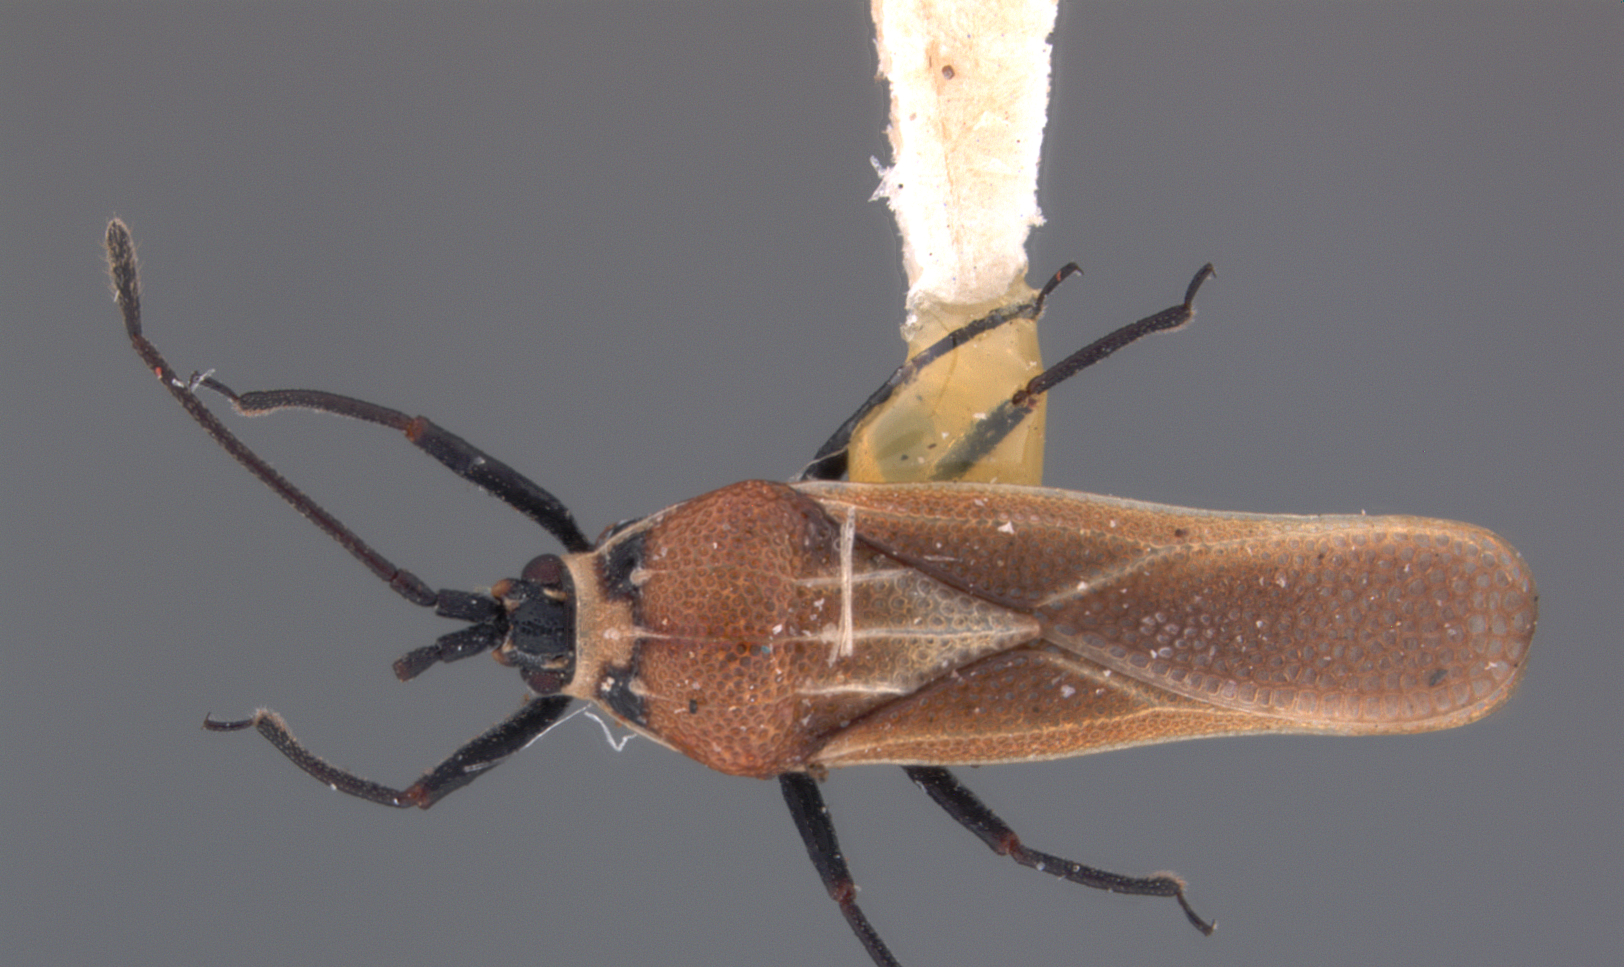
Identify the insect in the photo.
Epimixia veteris
